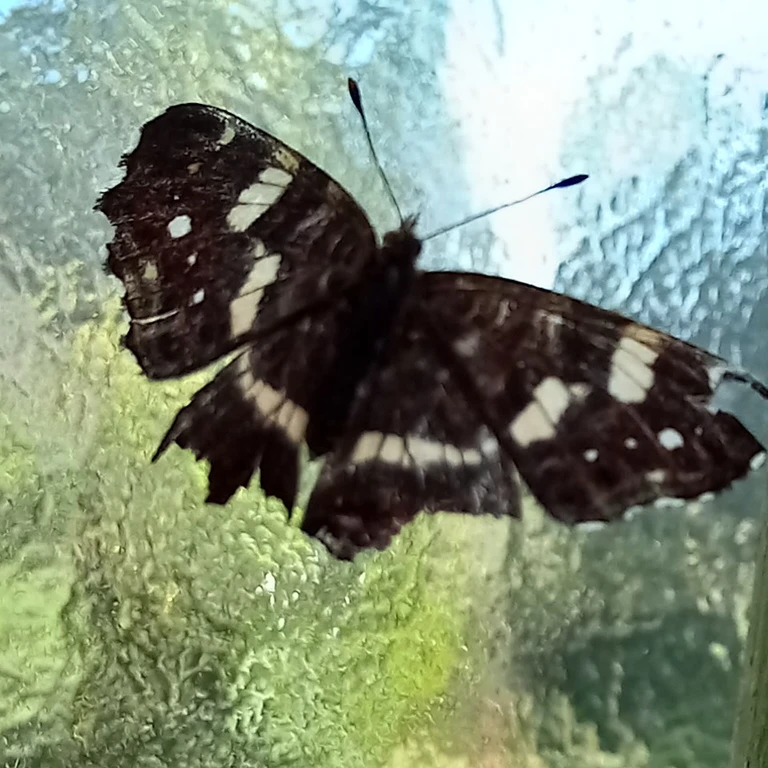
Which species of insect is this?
Araschnia levana
